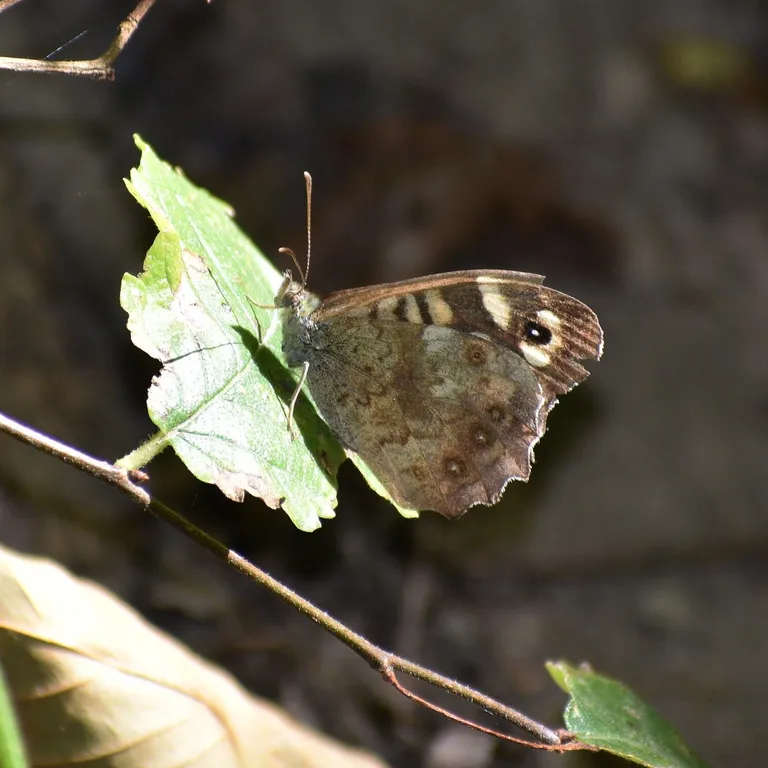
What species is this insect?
Pararge aegeria
